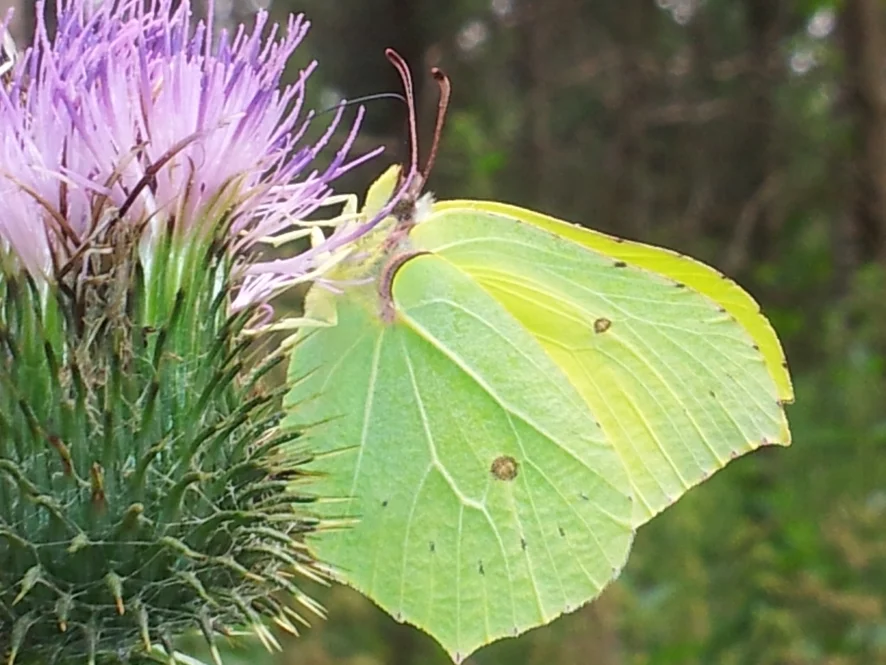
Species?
Gonepteryx rhamni
